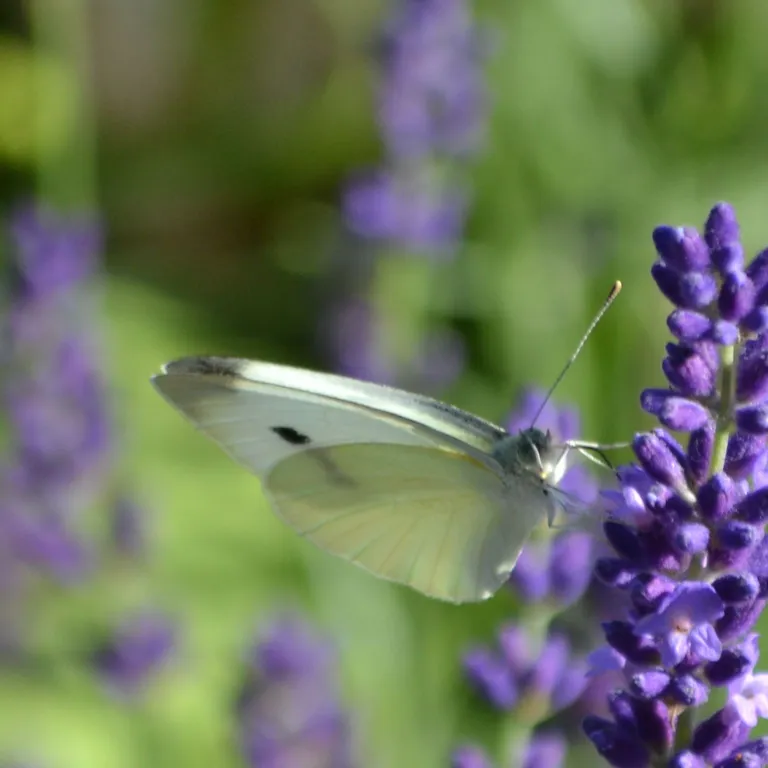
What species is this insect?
Pieris rapae
